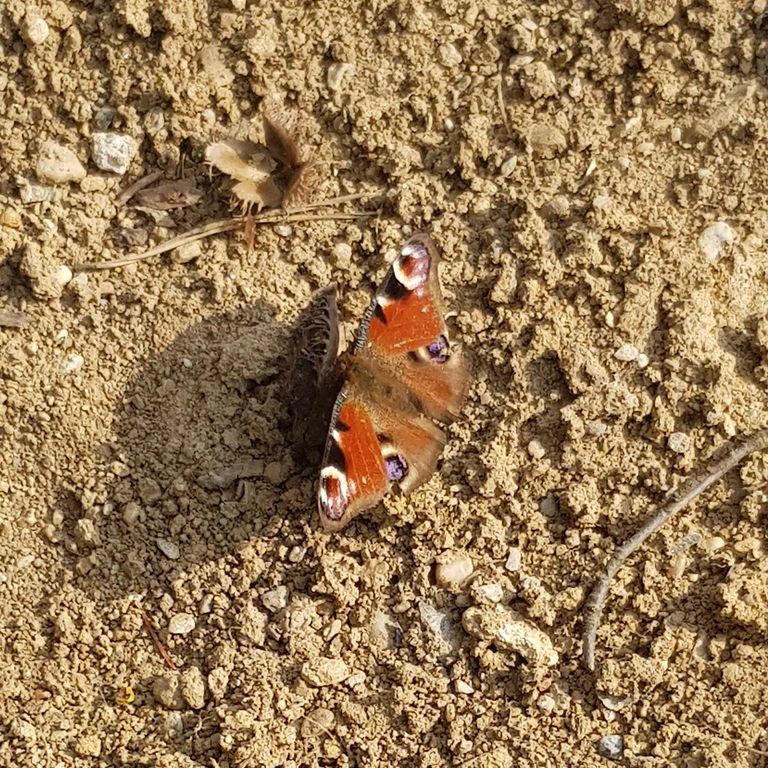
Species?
Aglais io
